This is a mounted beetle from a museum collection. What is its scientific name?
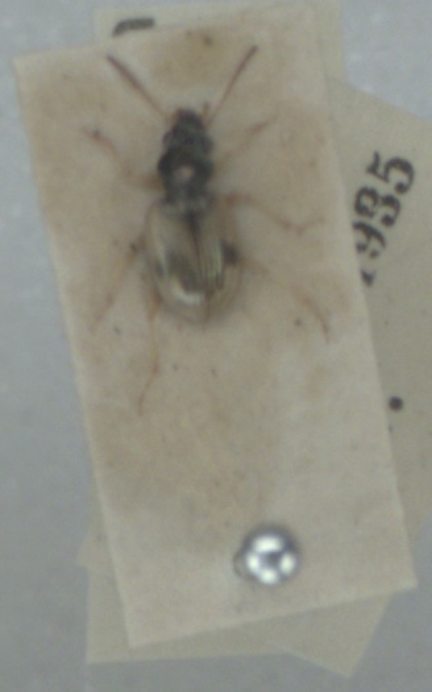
Bembidion pallidipenne
